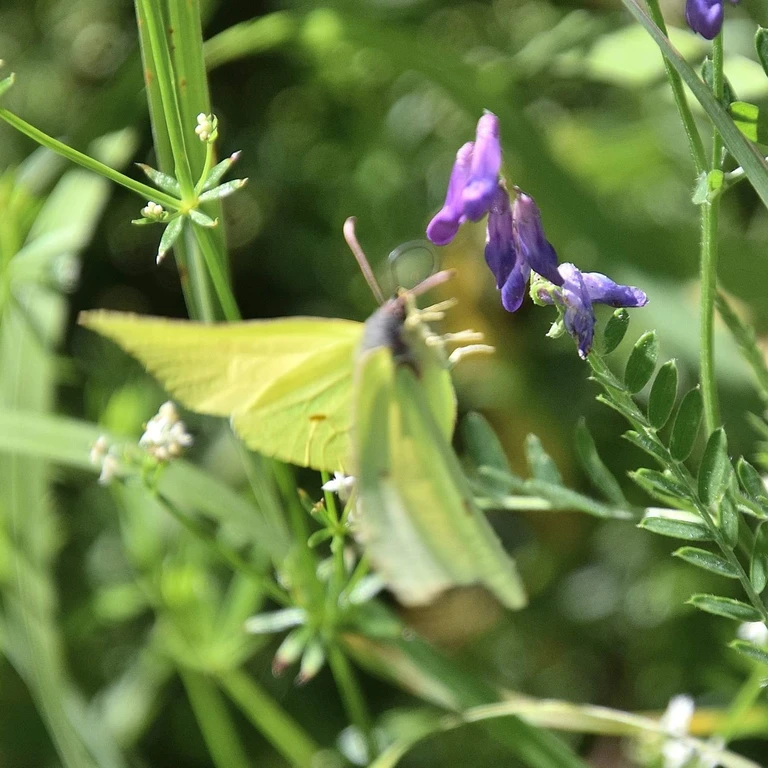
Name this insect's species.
Gonepteryx rhamni
